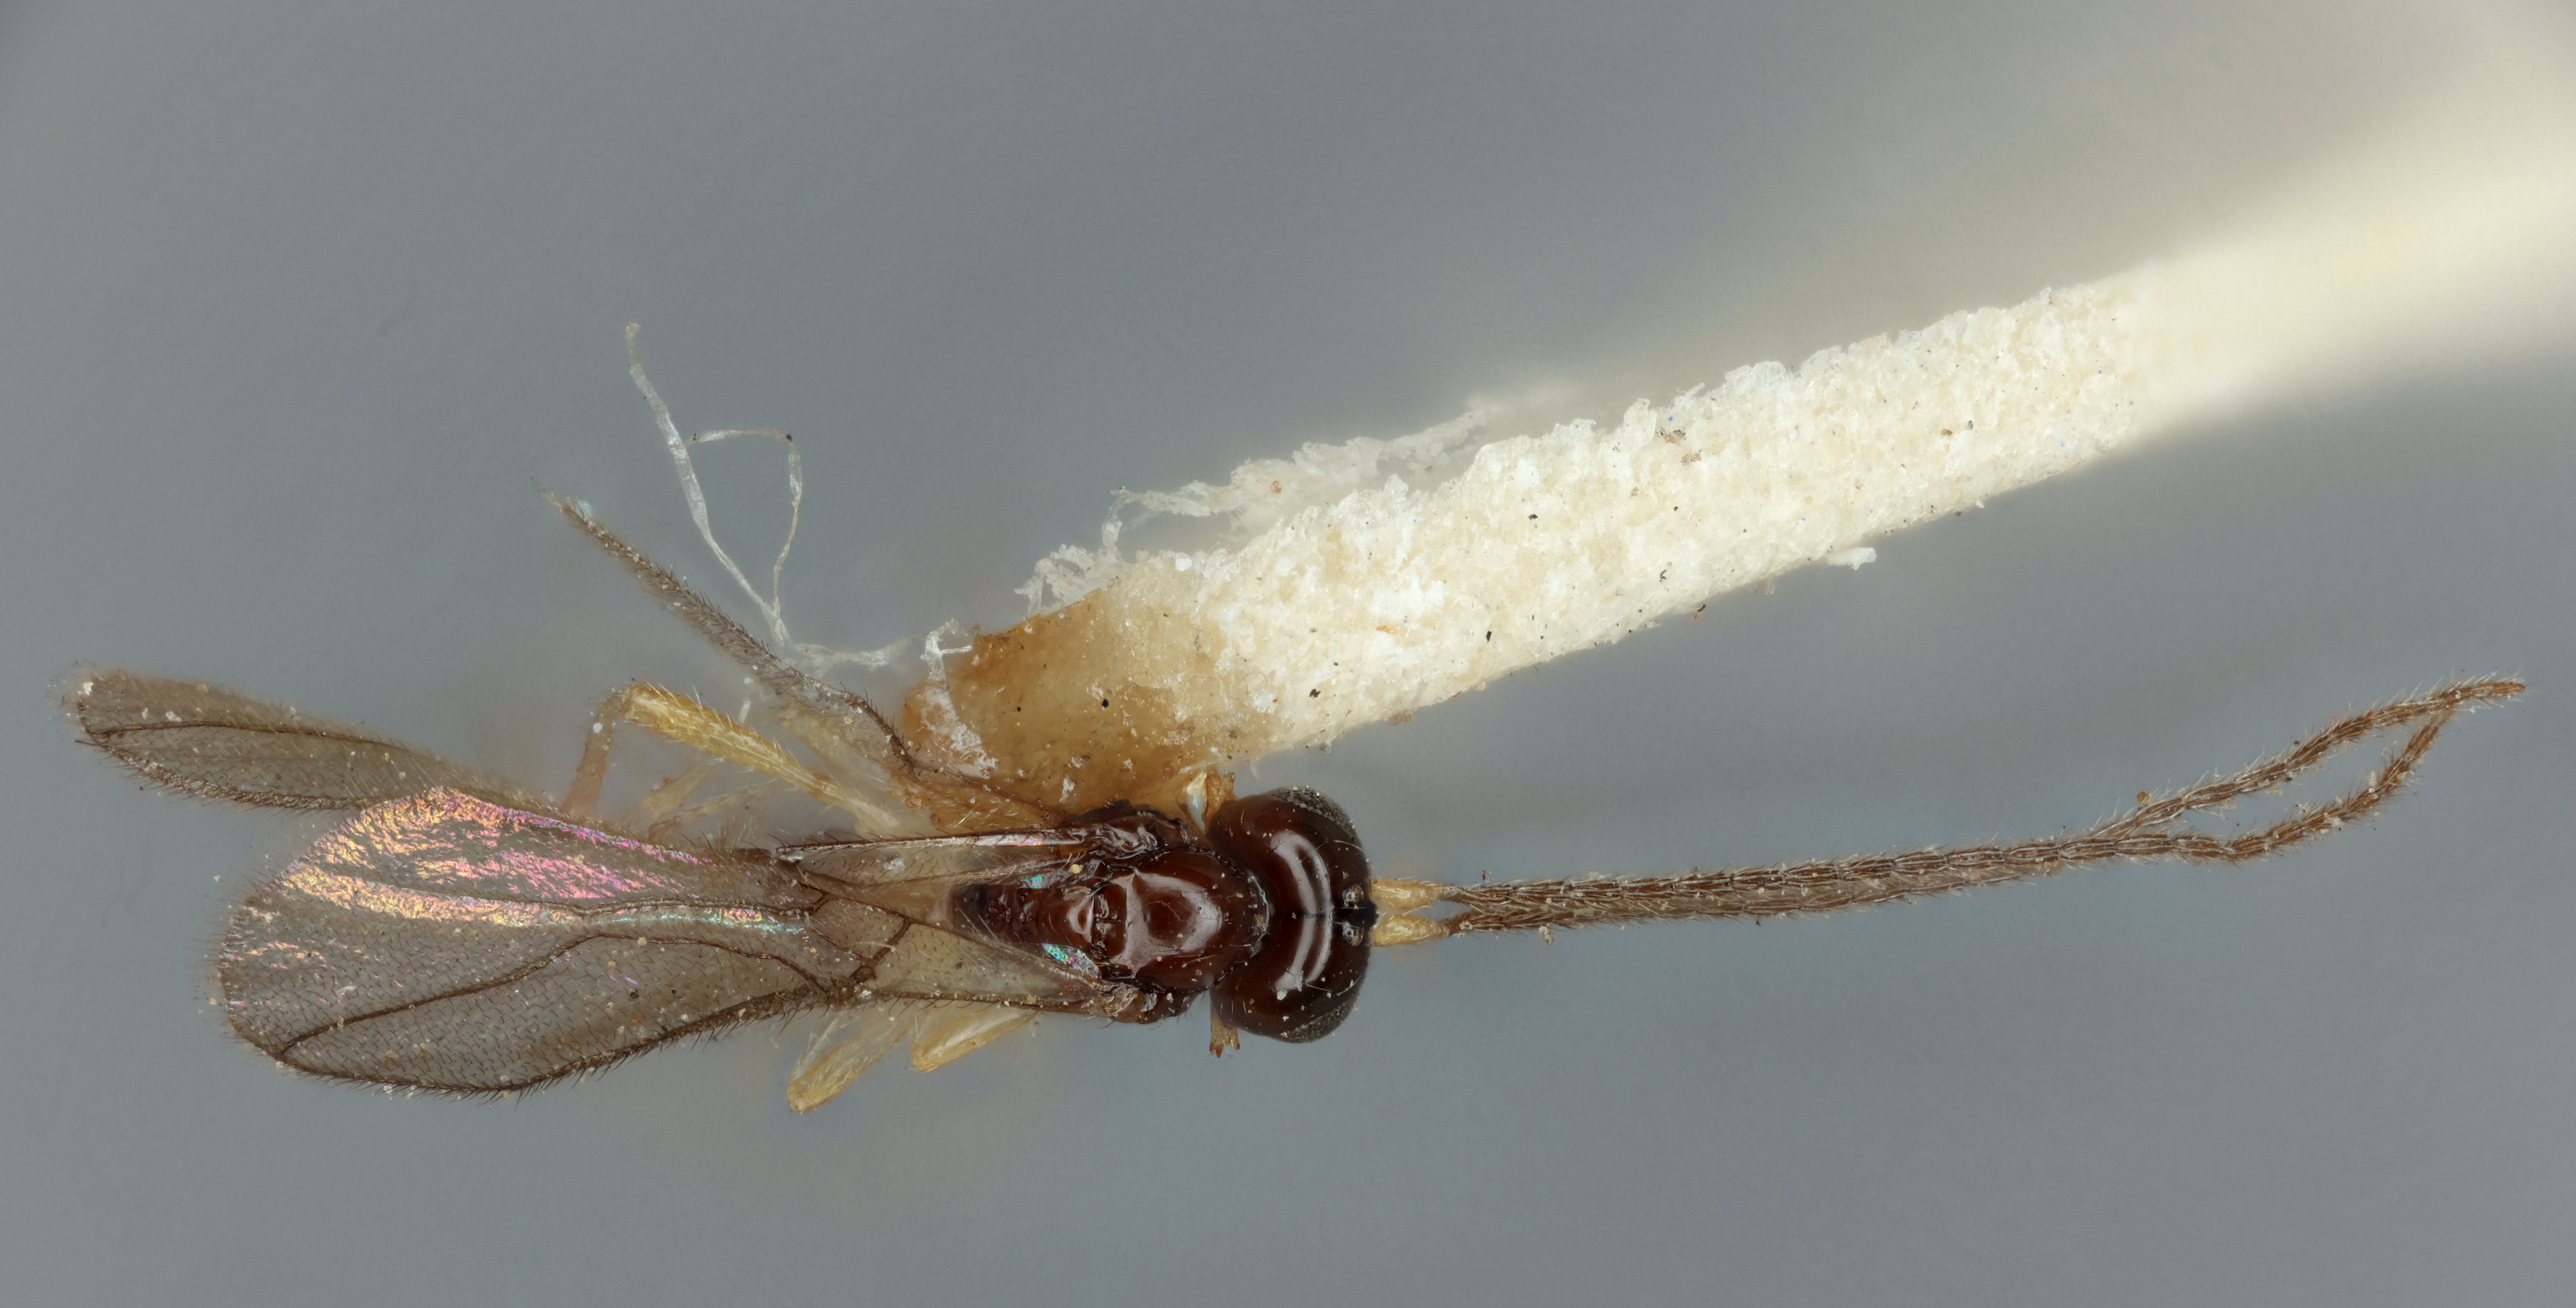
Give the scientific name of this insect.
Synaldis paraclypealis
